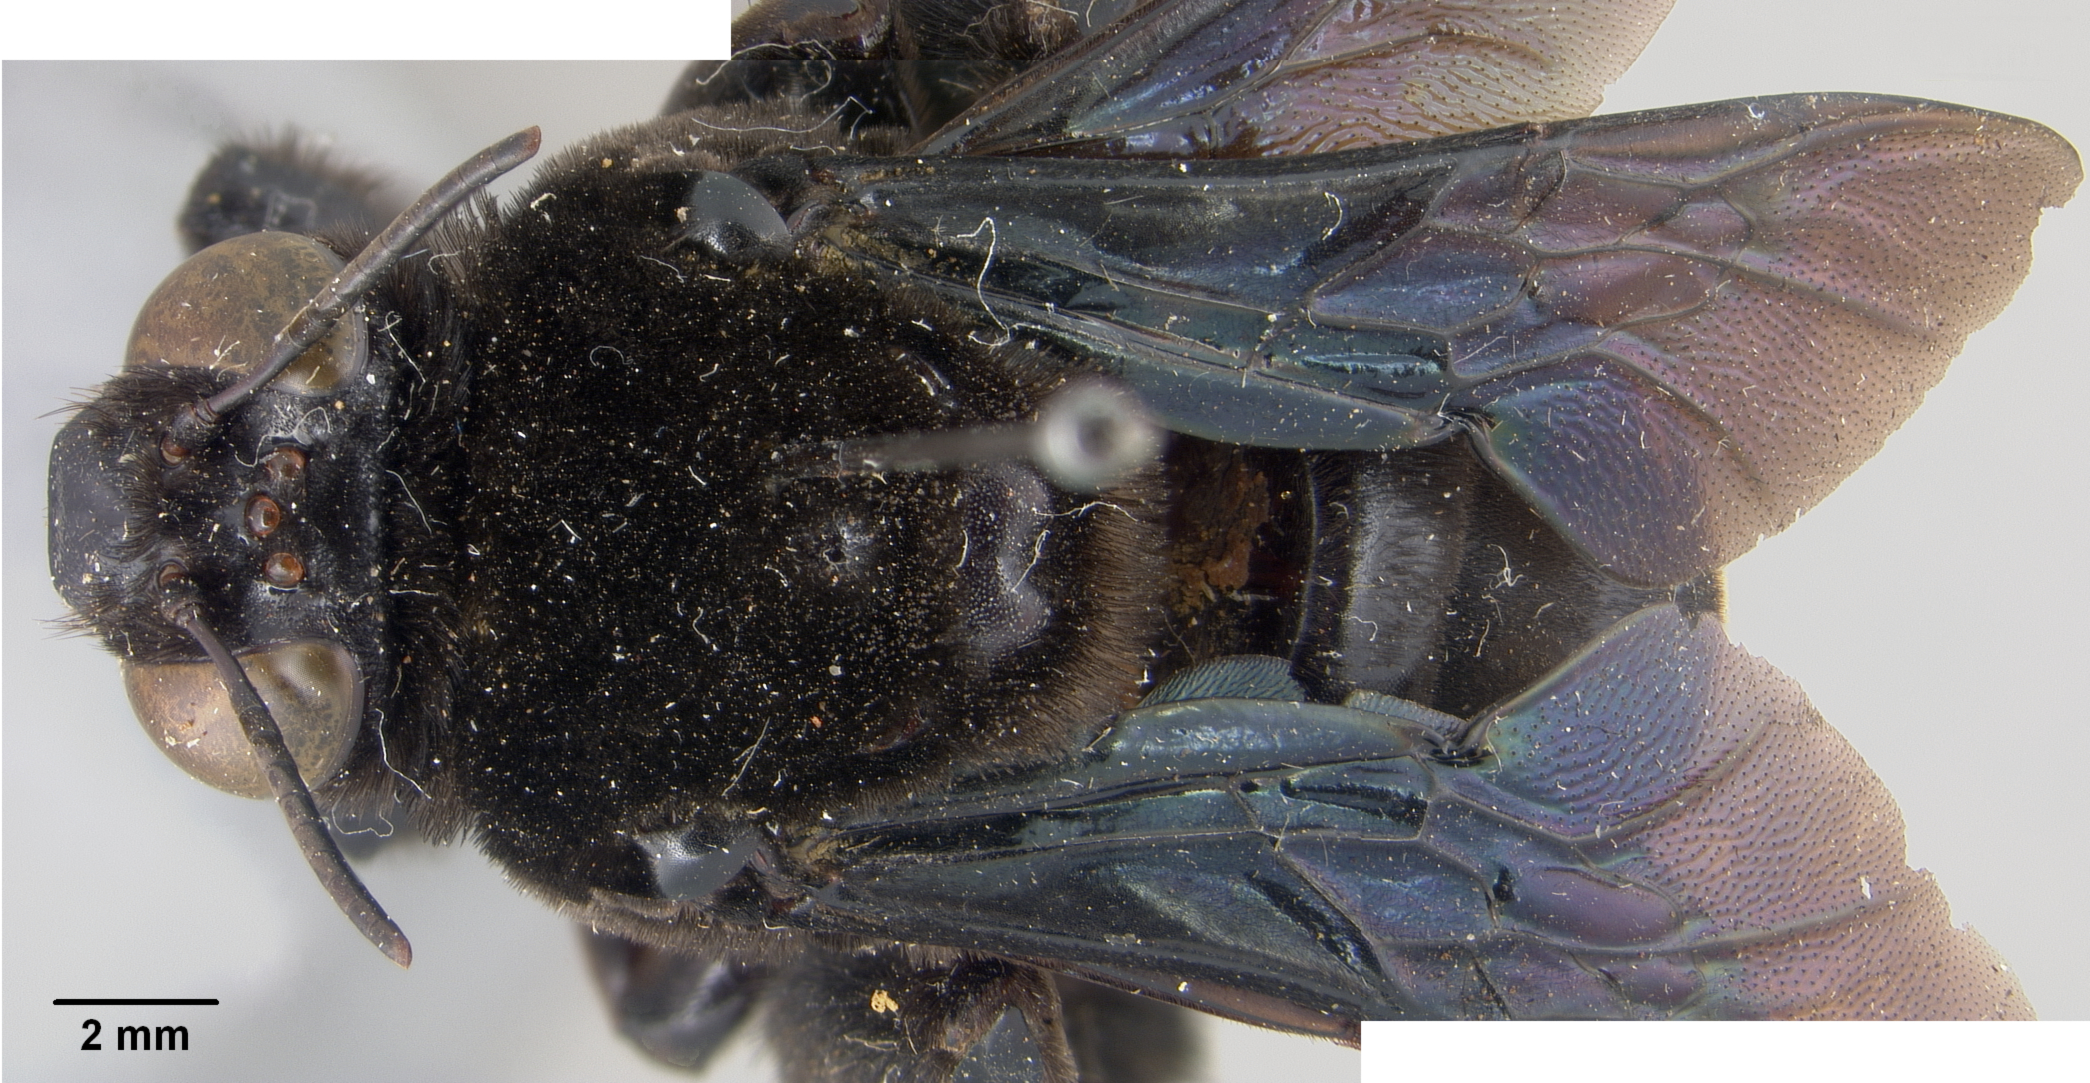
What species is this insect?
Epicharis zamoranensis
